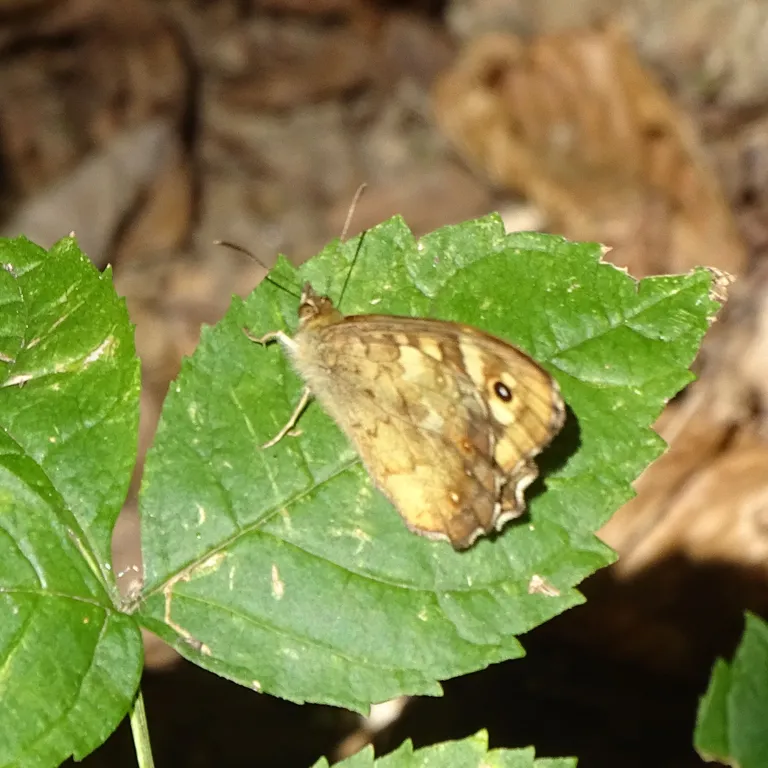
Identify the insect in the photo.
Pararge aegeria
